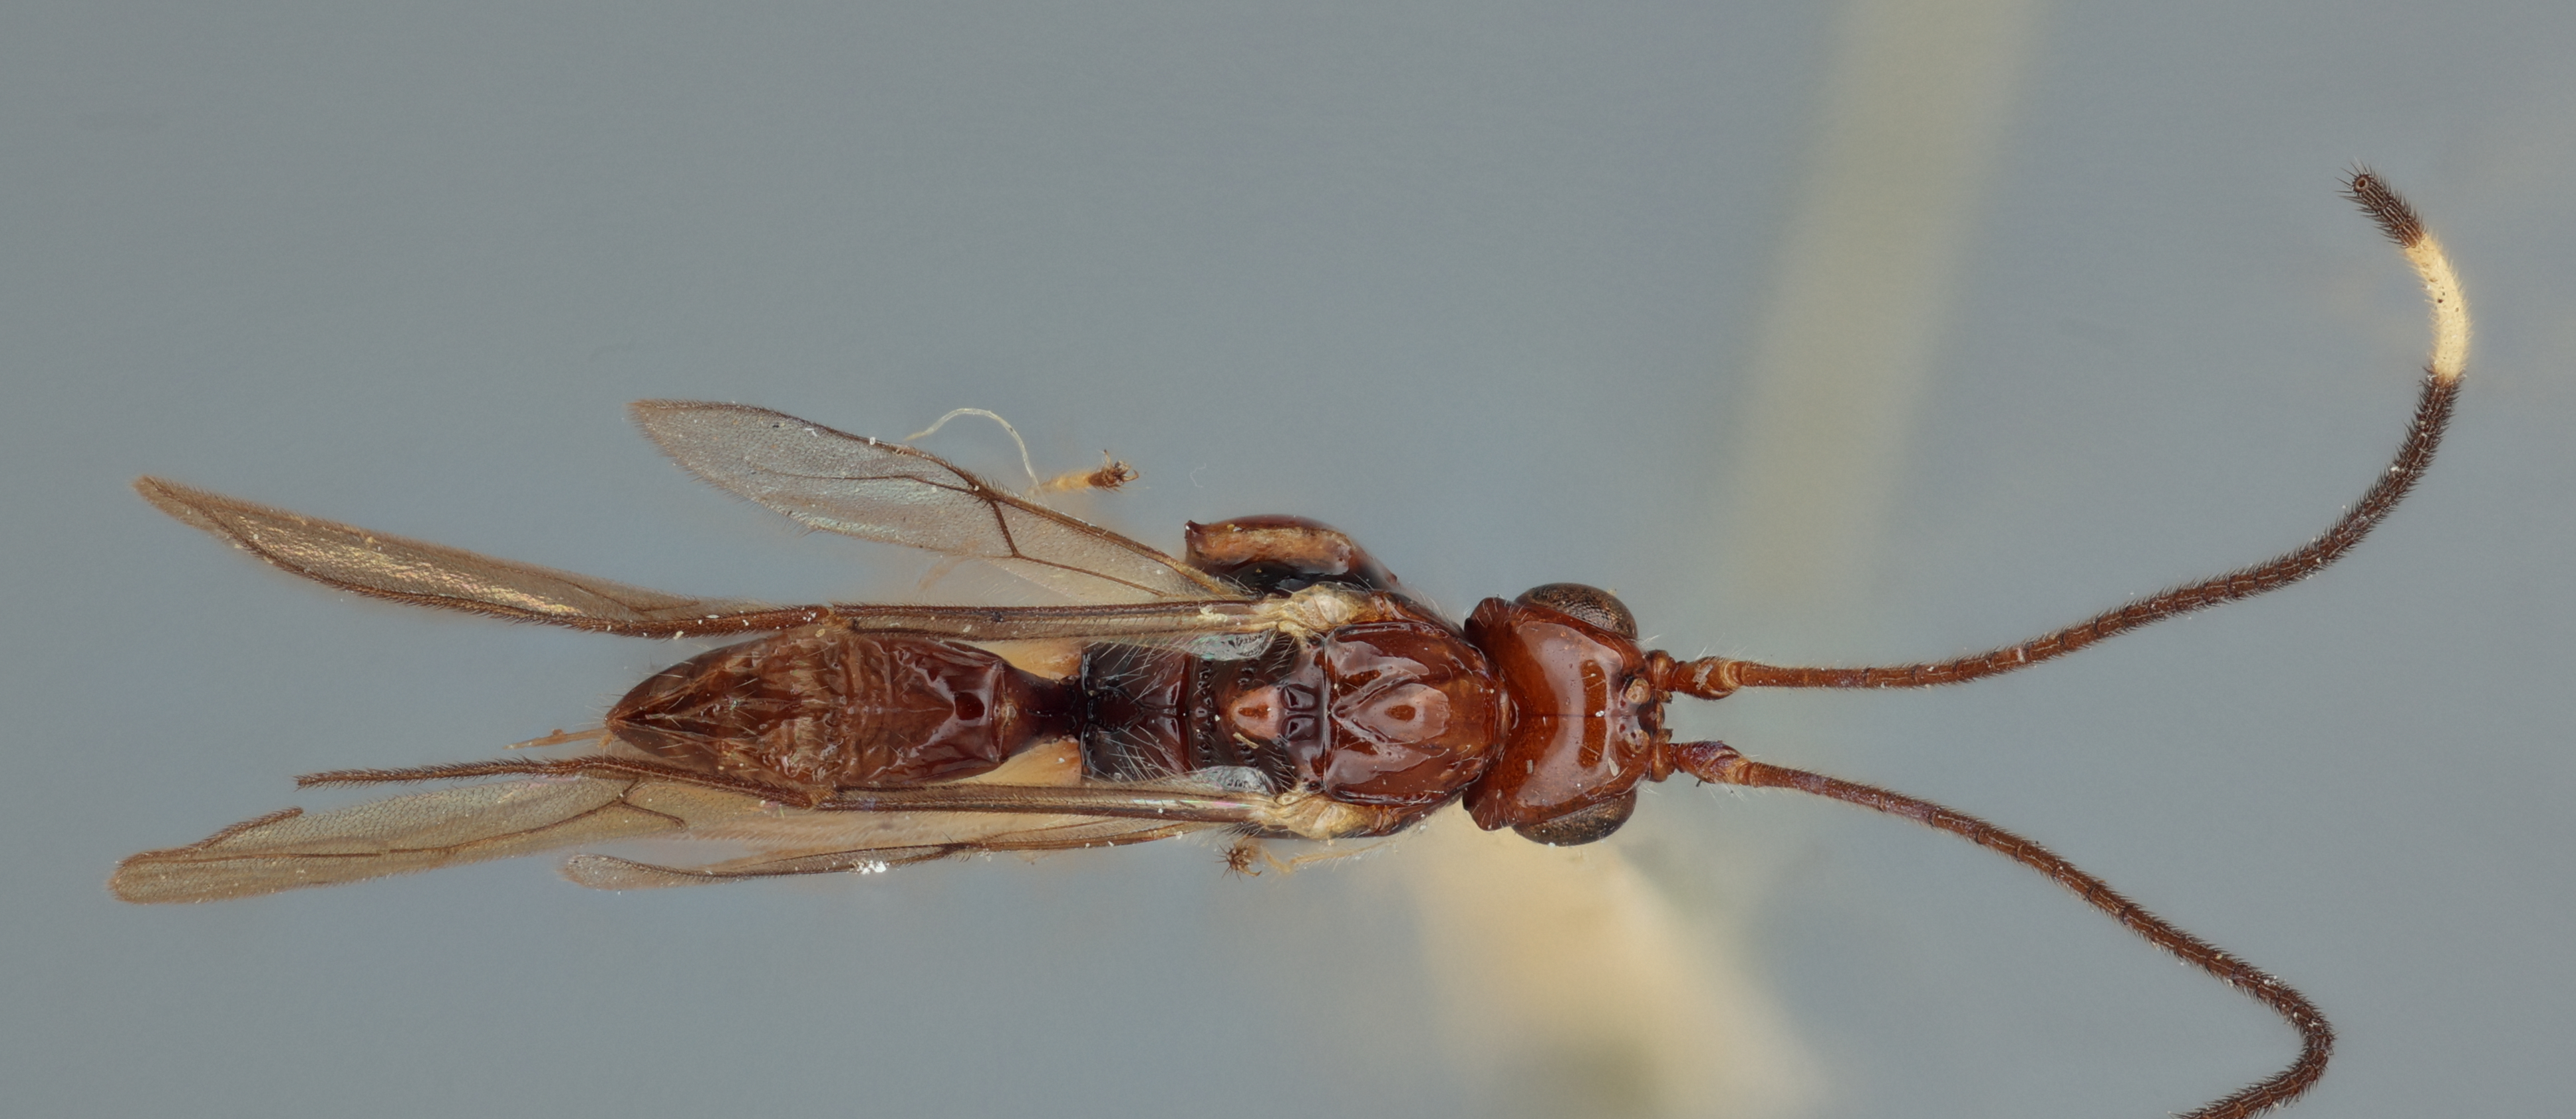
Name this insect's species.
Phaenocarpa vegeta
